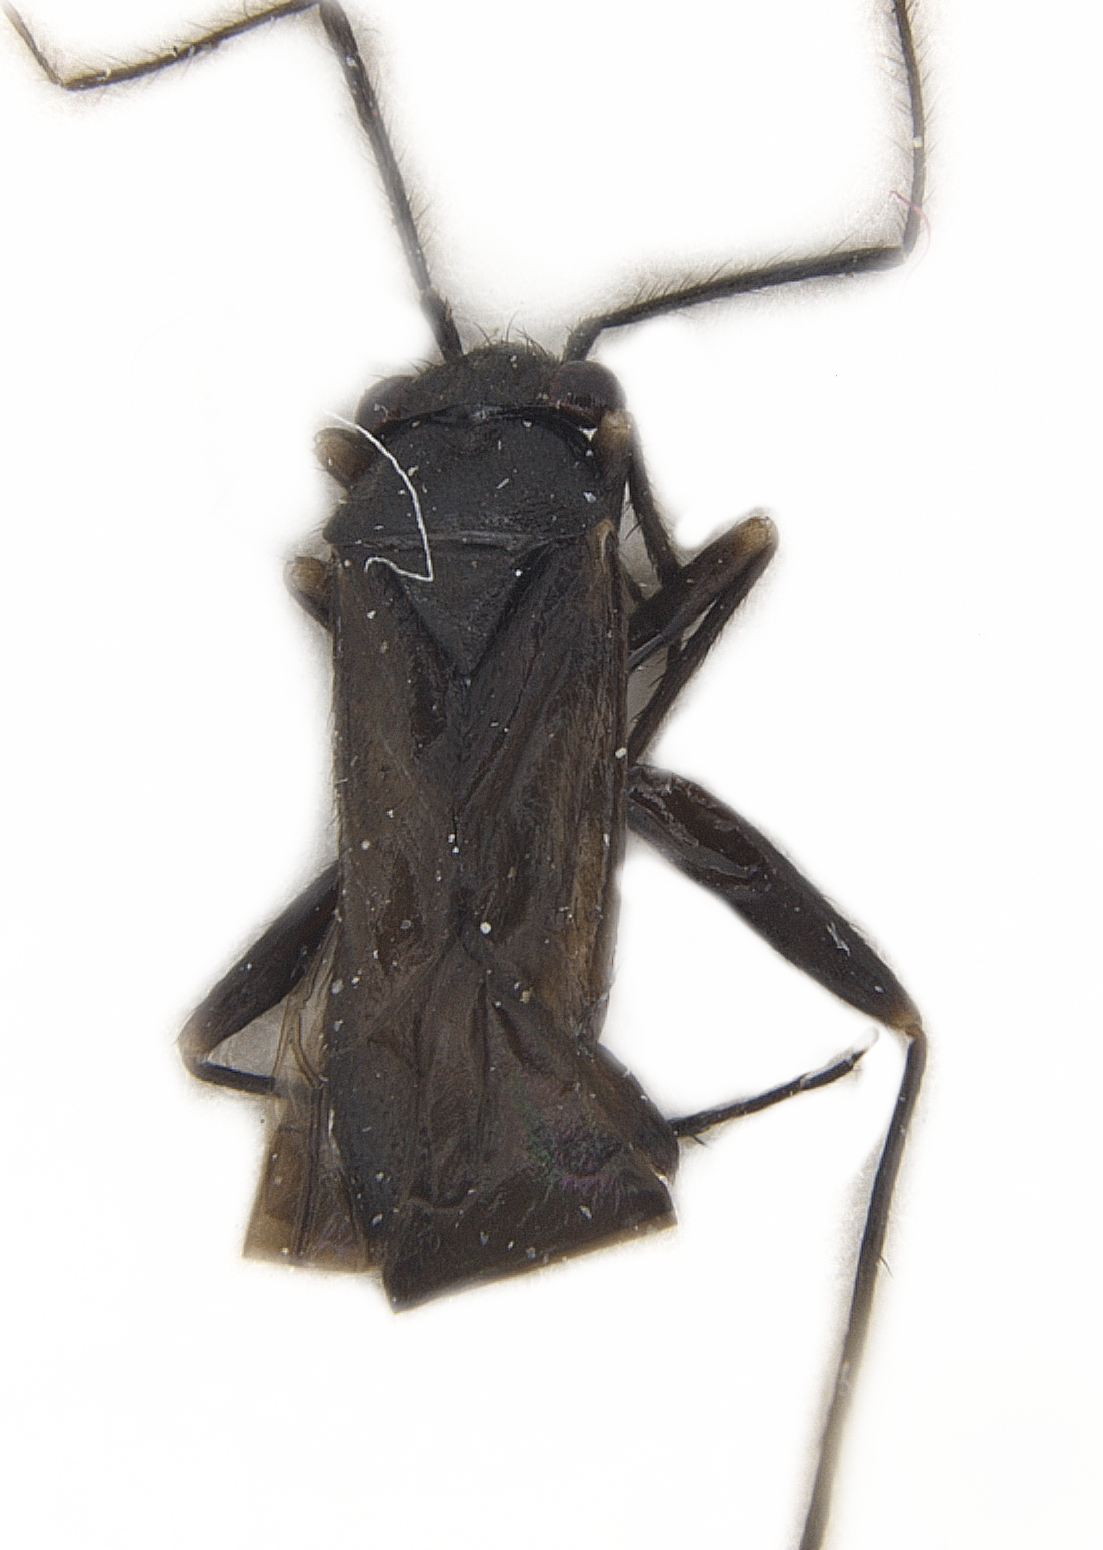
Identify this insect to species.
Pachytomella parallela
